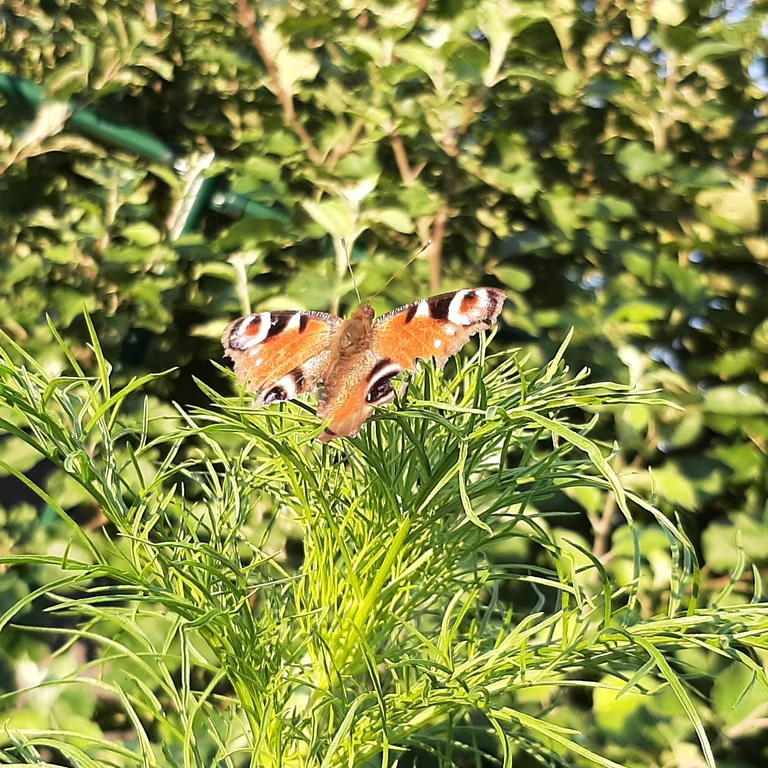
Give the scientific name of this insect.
Aglais io
